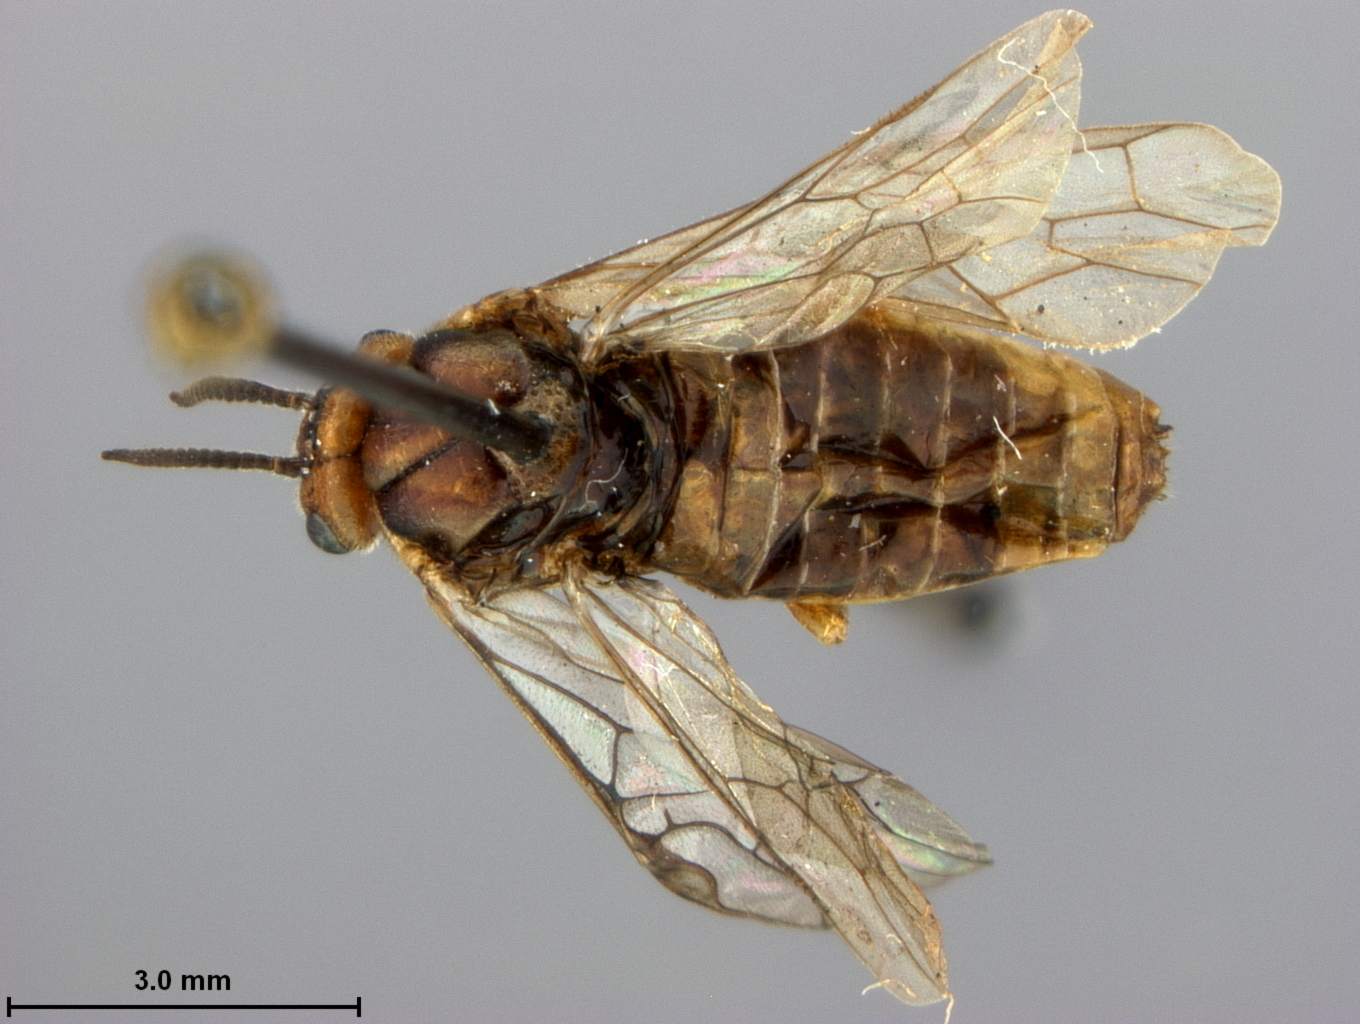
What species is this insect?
Neodiprion ontarioensis
